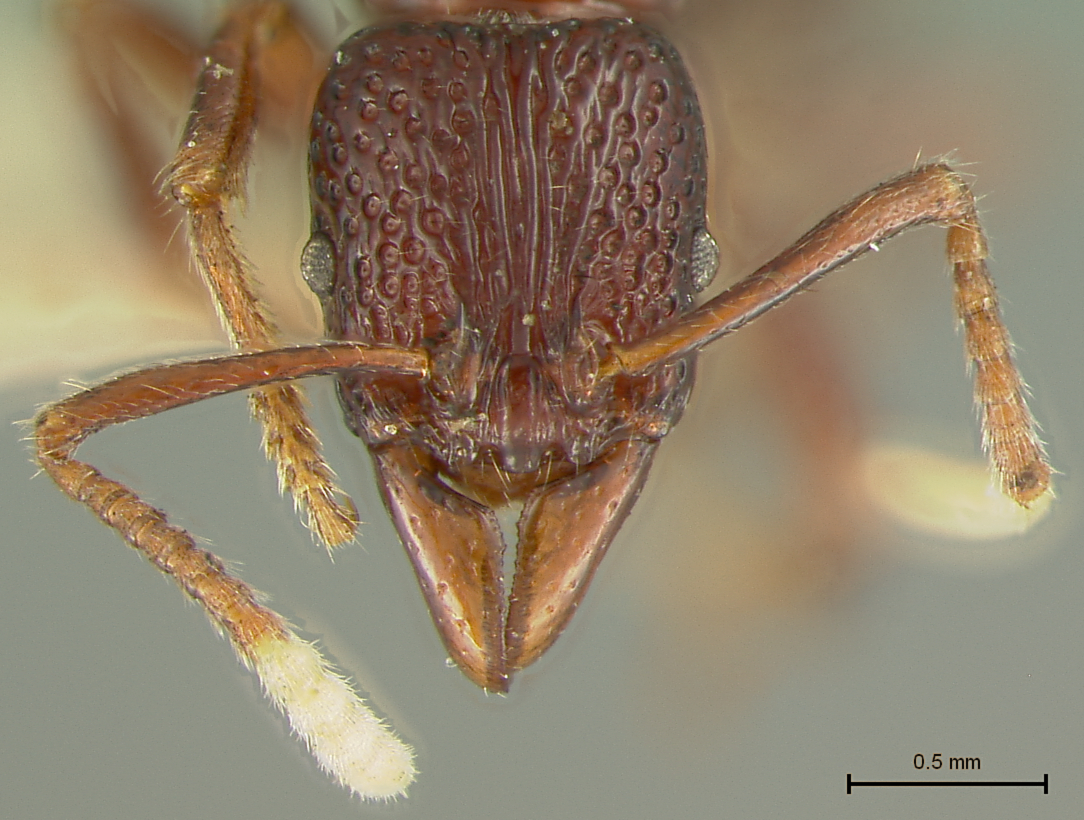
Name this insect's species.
Wheeleripone albiclava
